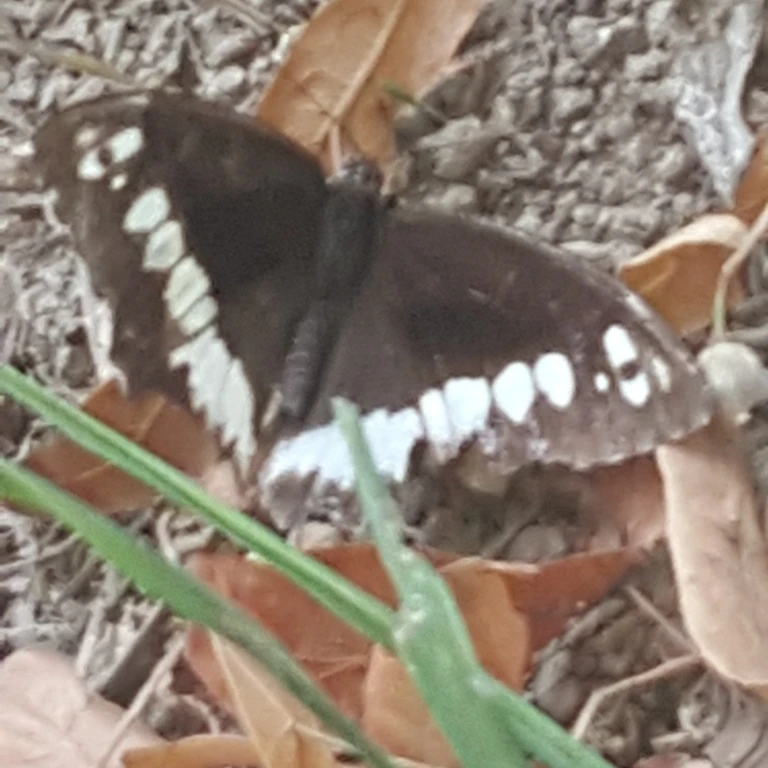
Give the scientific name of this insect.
Brintesia circe
